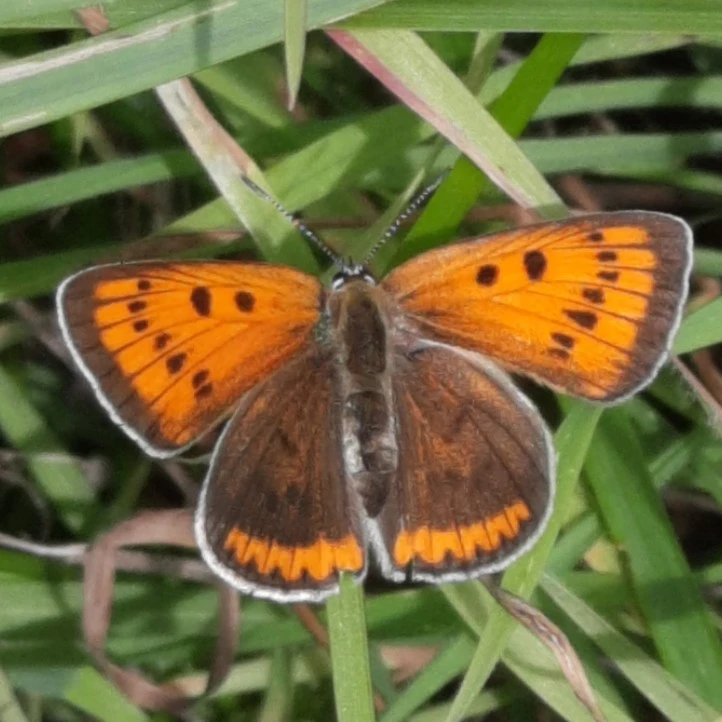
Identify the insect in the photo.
Lycaena dispar
